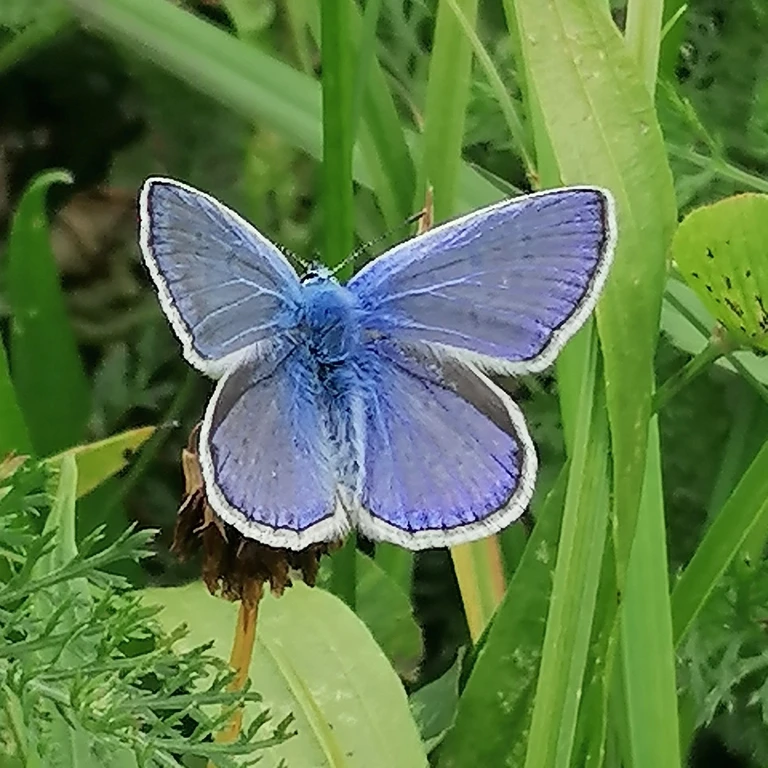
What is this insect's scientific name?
Polyommatus icarus
